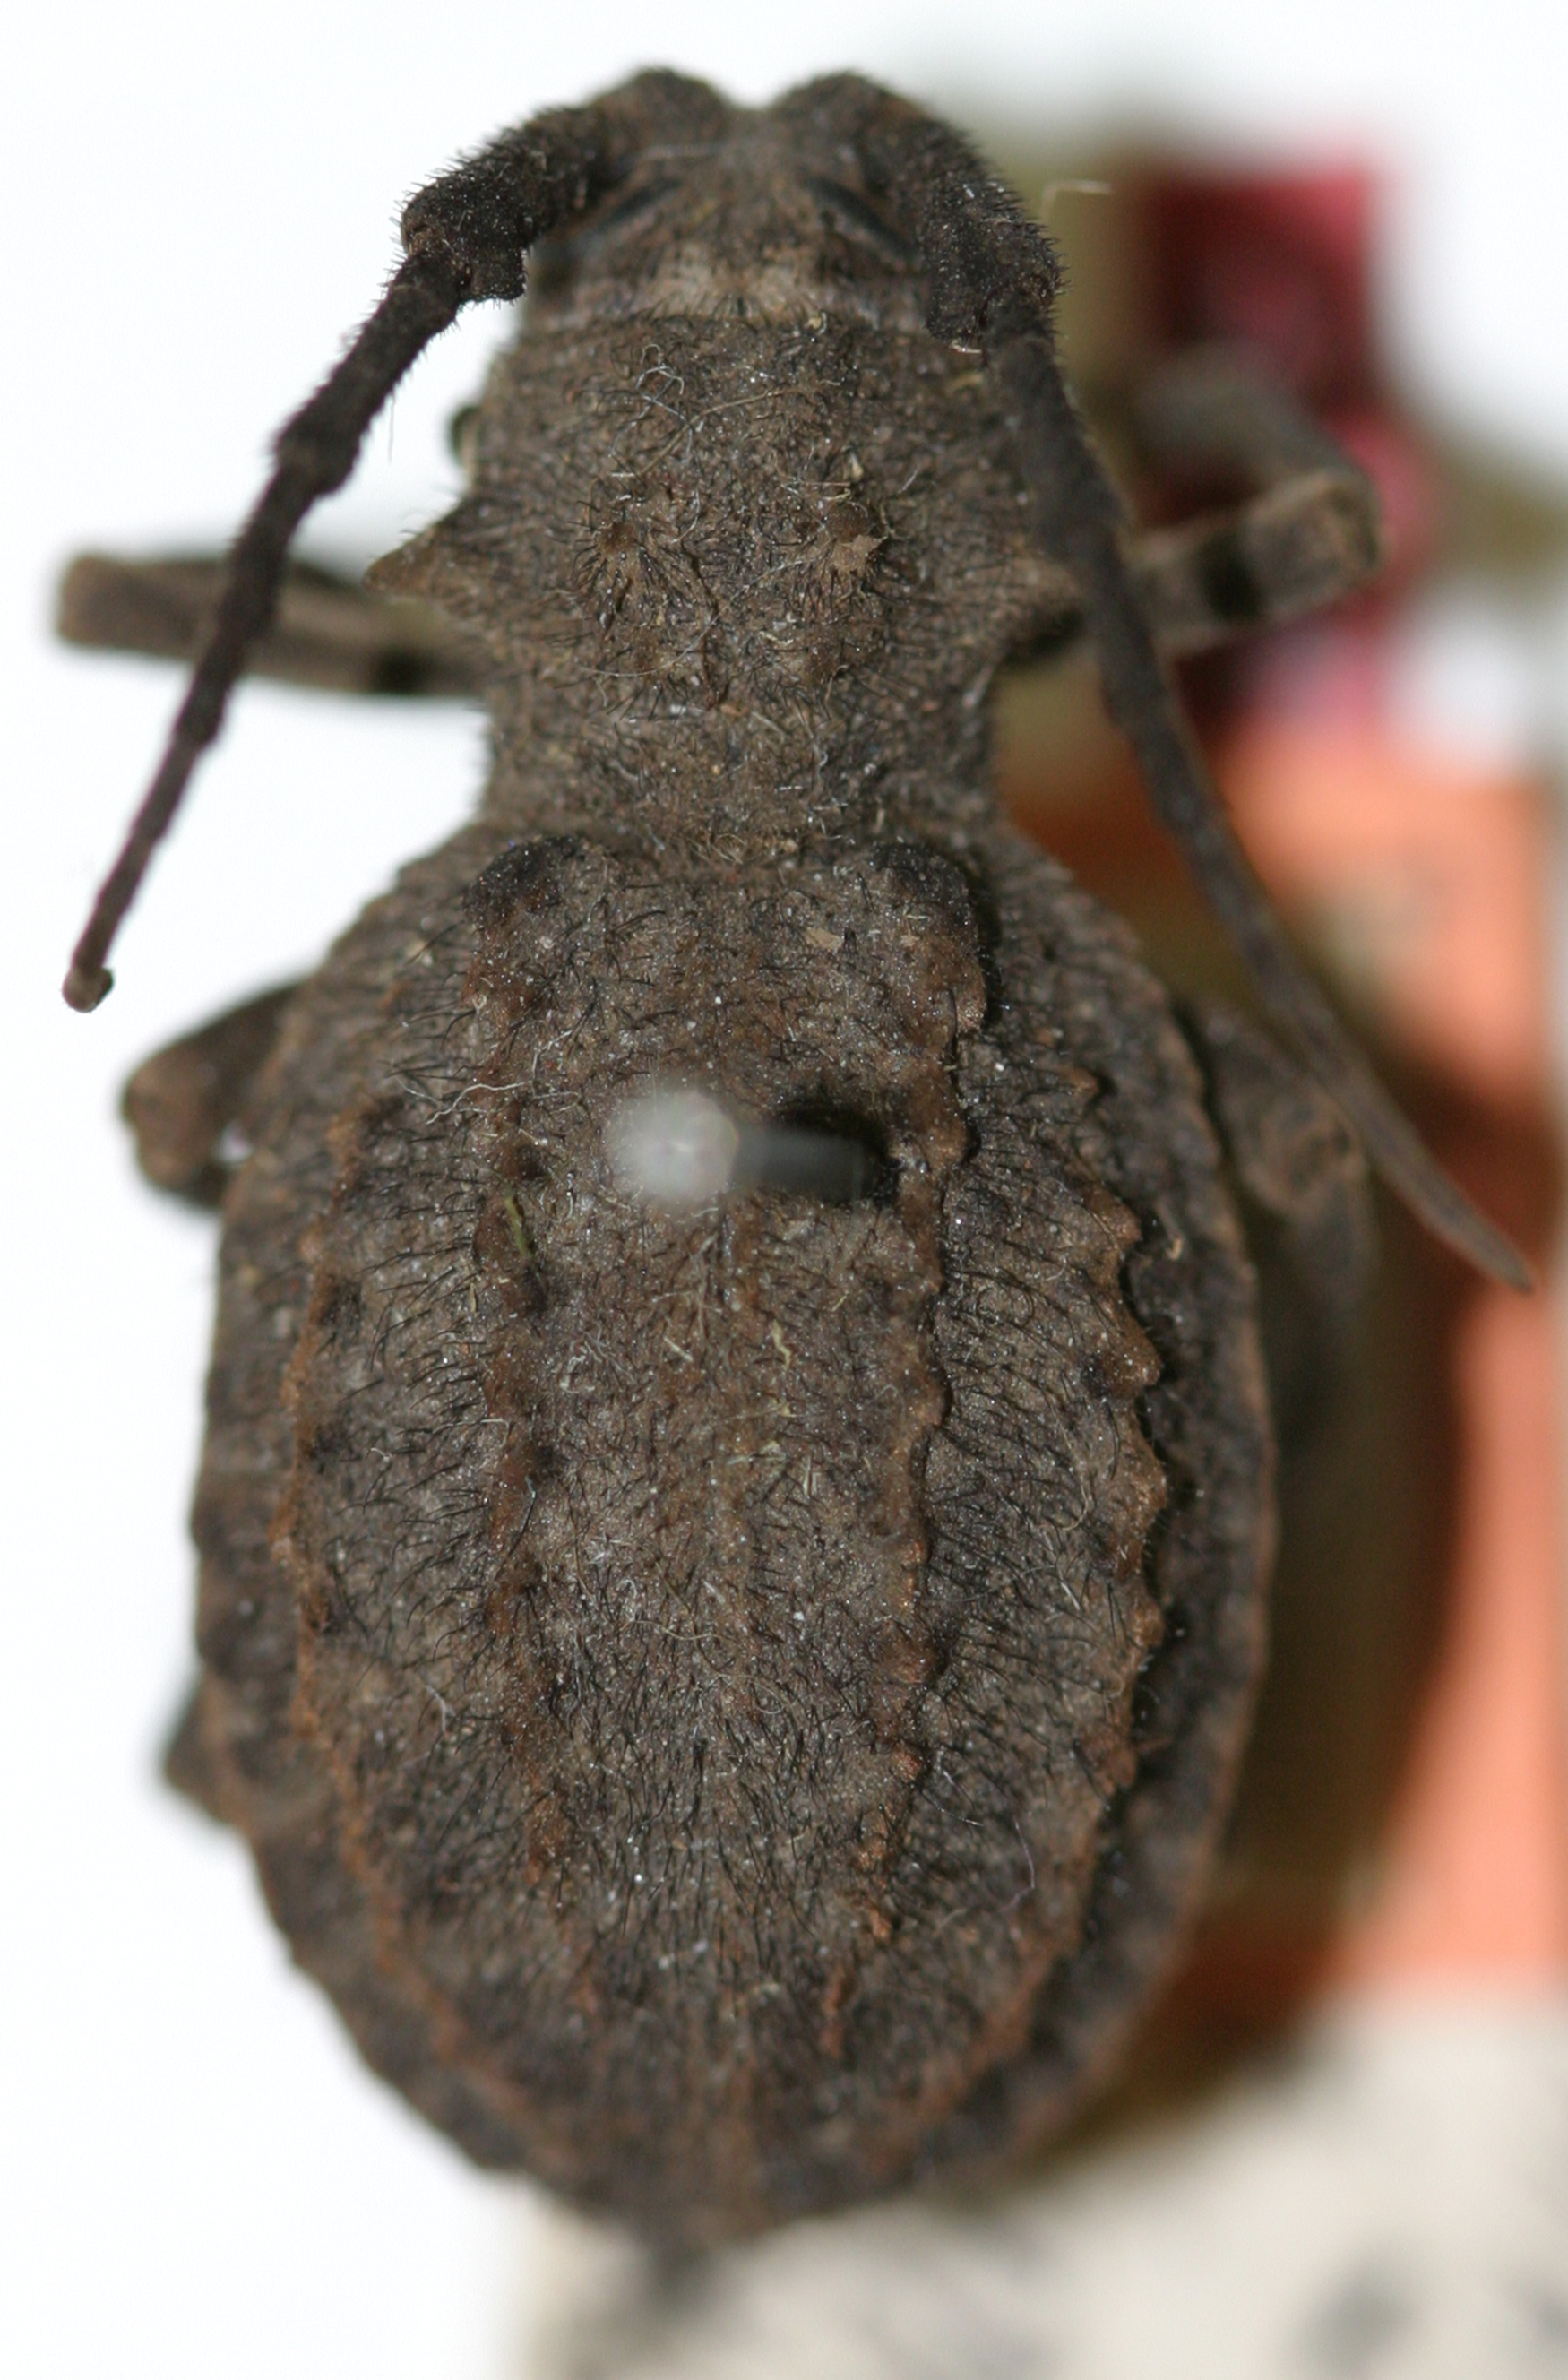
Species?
Phantasis roseni
